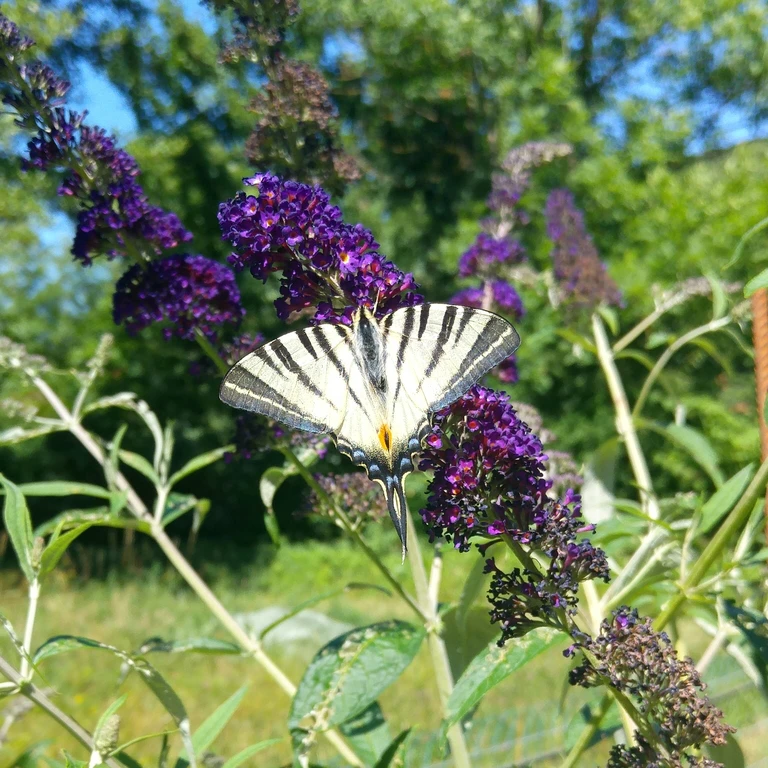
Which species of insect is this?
Iphiclides podalirius
